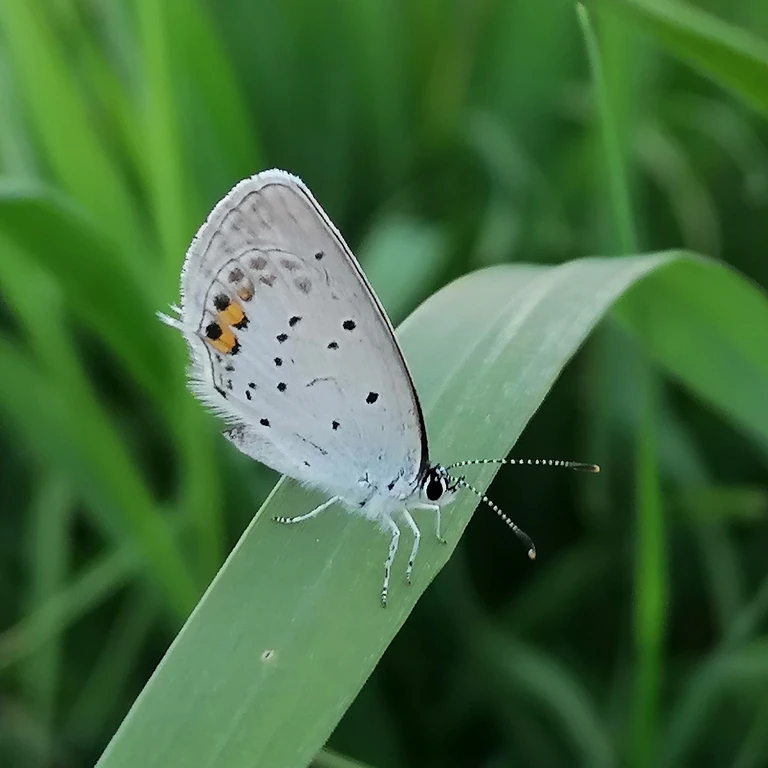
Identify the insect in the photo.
Cupido argiades (also Elkalyce argiades)
